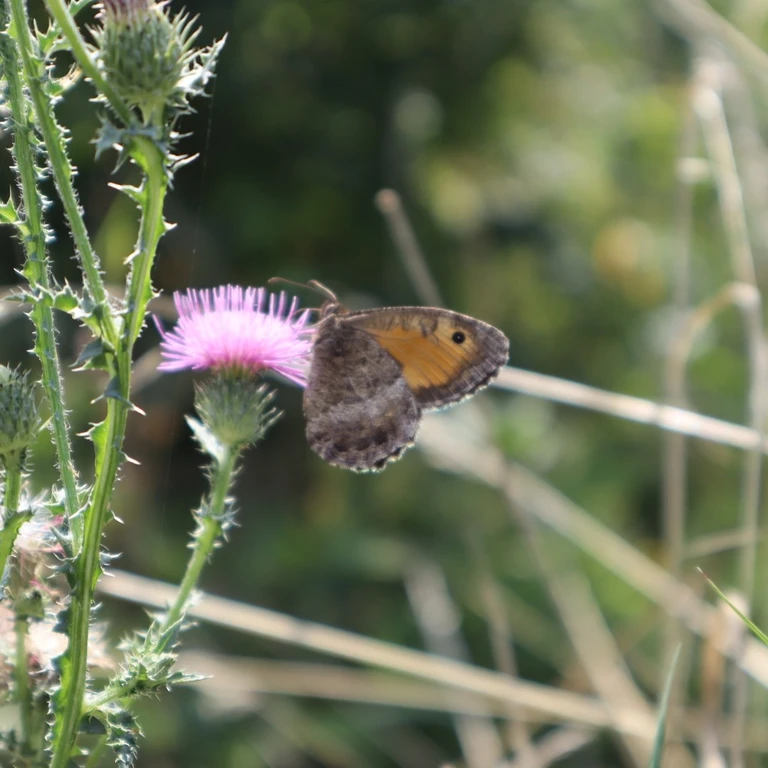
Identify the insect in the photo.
Arethusana arethusa
